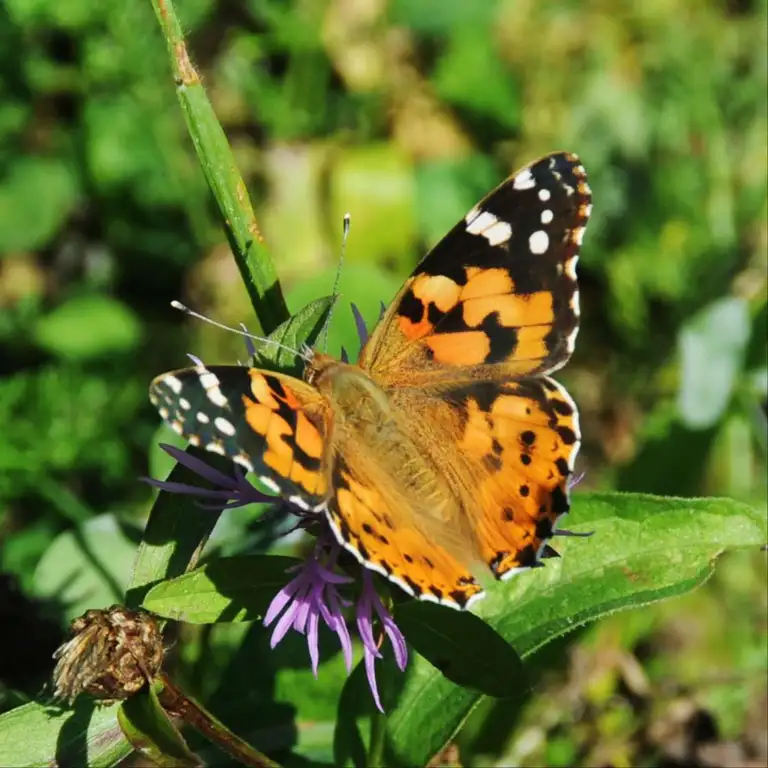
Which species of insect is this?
Vanessa cardui
